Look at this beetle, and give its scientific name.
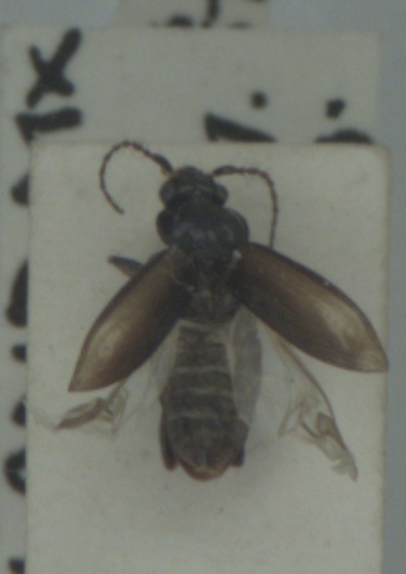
Loricera pilicornis
